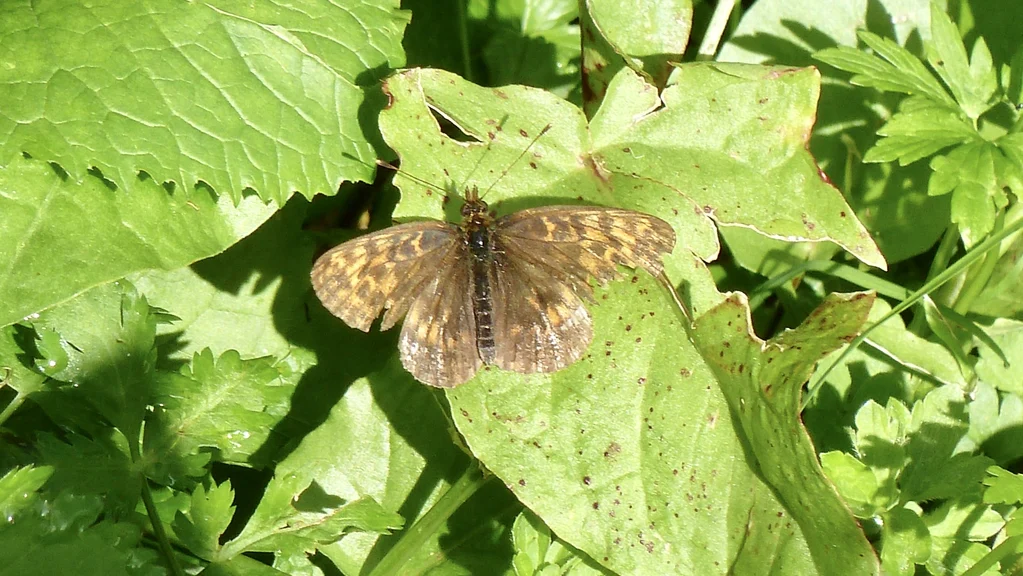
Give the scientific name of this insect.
Boloria thore
